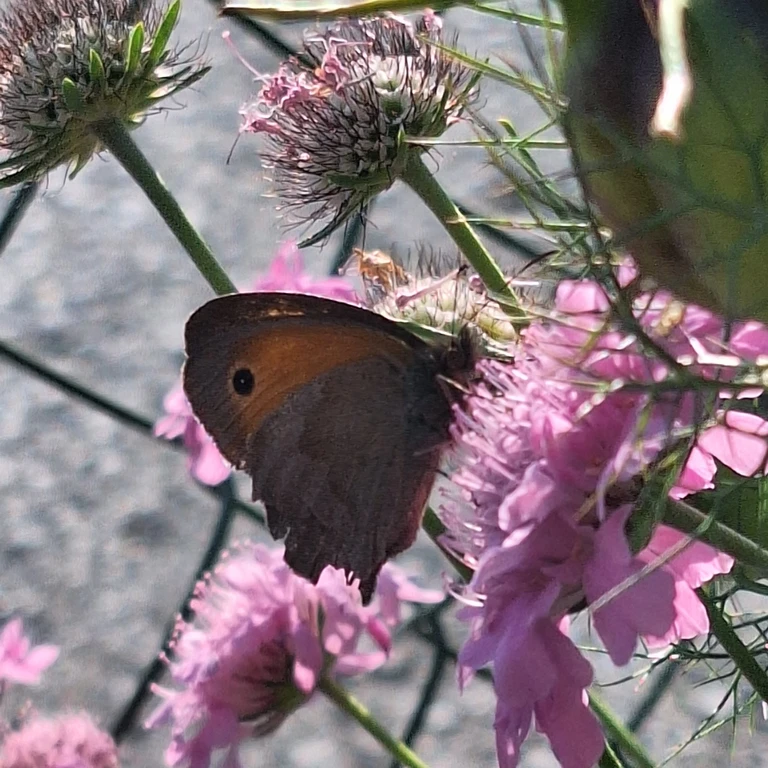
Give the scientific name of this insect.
Maniola jurtina
